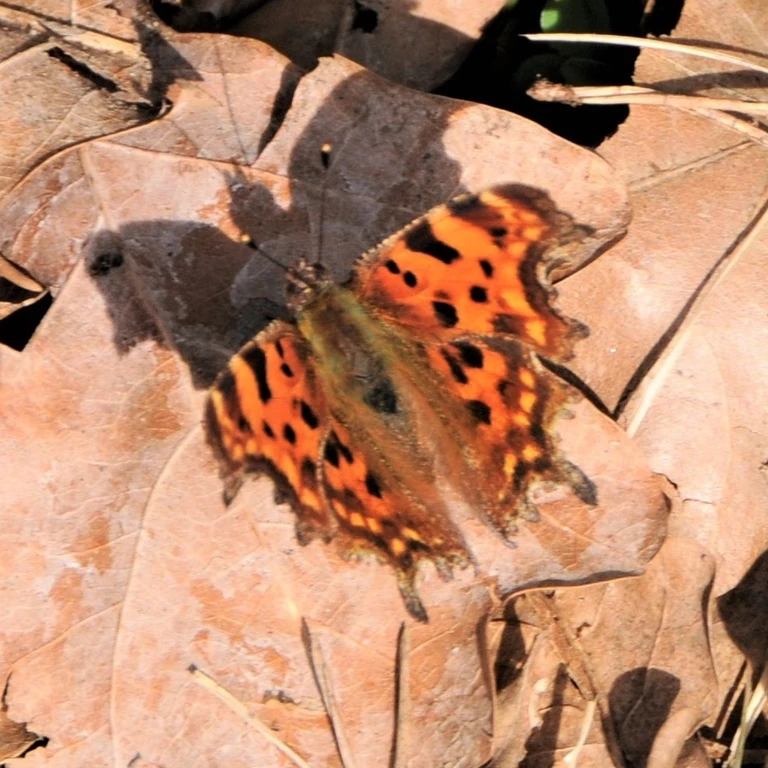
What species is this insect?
Polygonia c-album
